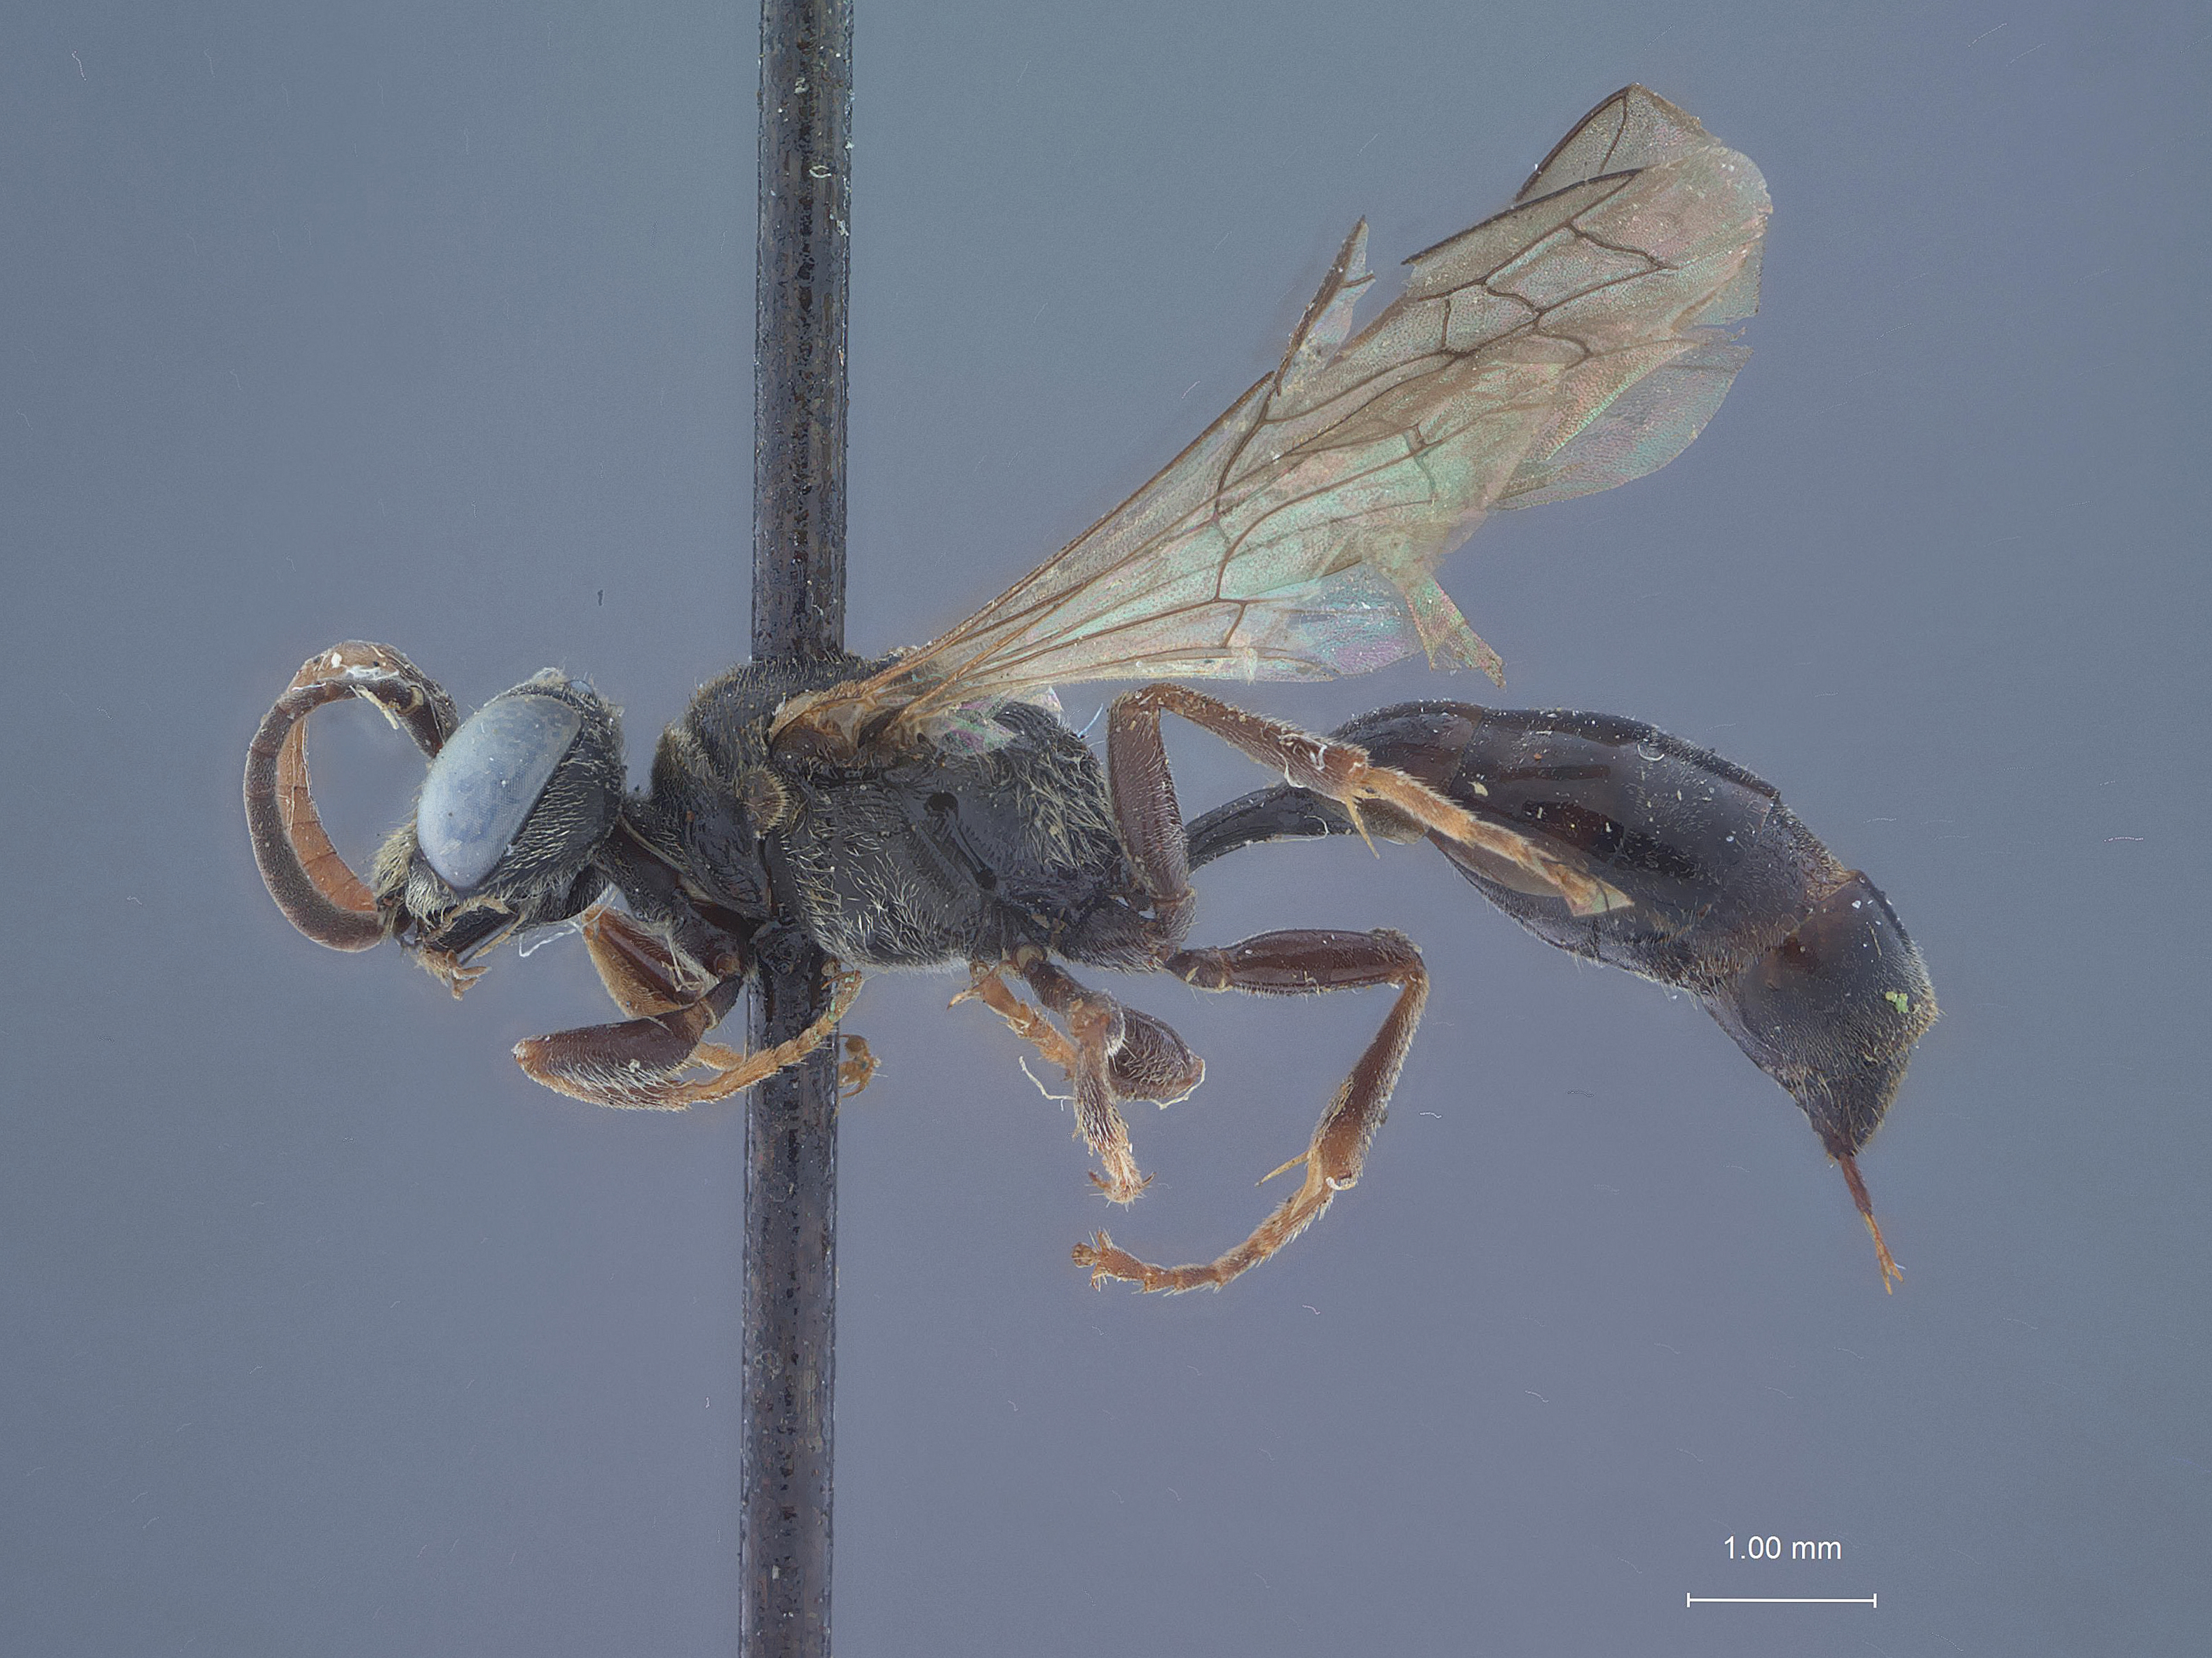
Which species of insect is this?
Mimesa perplexa
